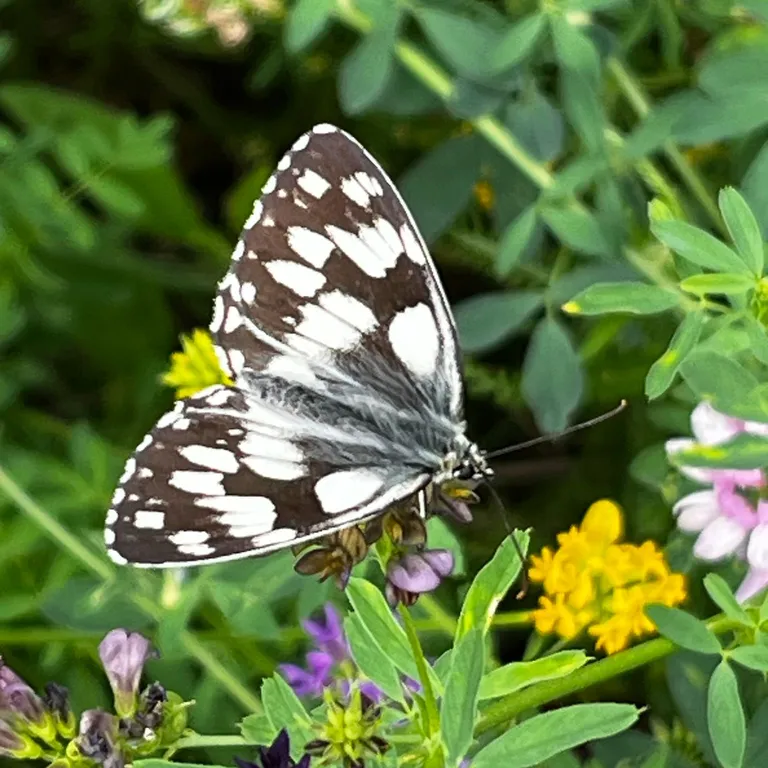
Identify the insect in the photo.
Melanargia galathea
